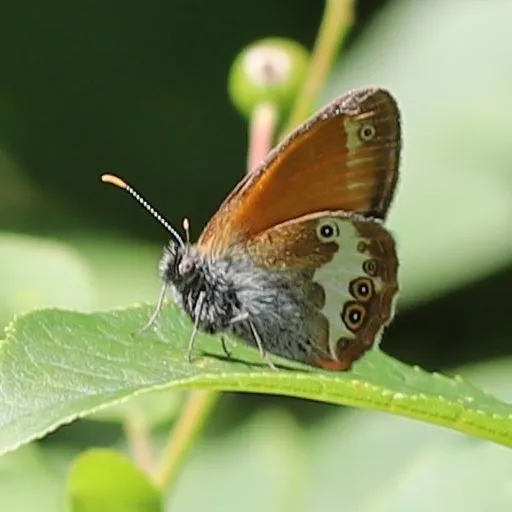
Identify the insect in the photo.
Coenonympha arcania
